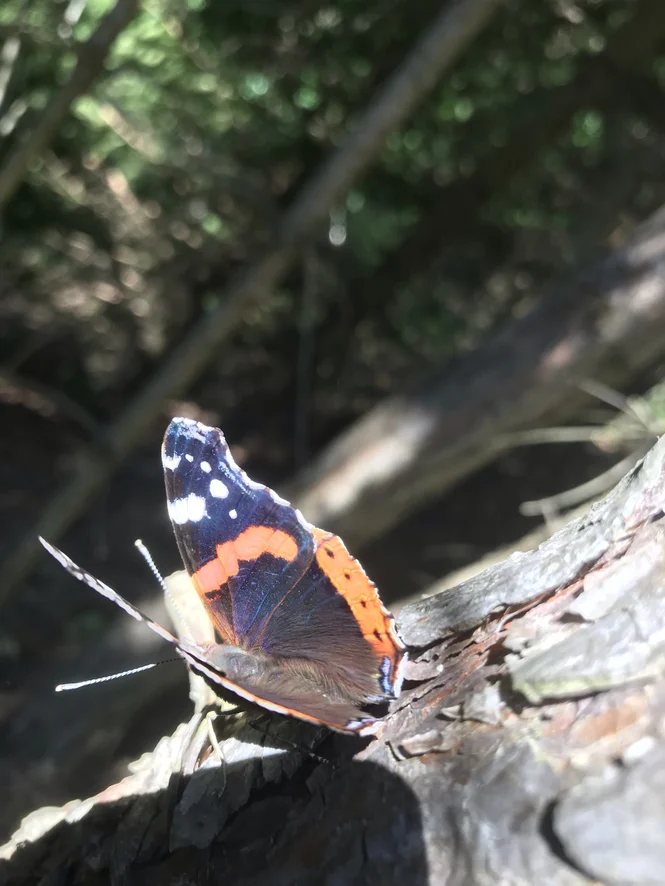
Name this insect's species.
Vanessa atalanta
